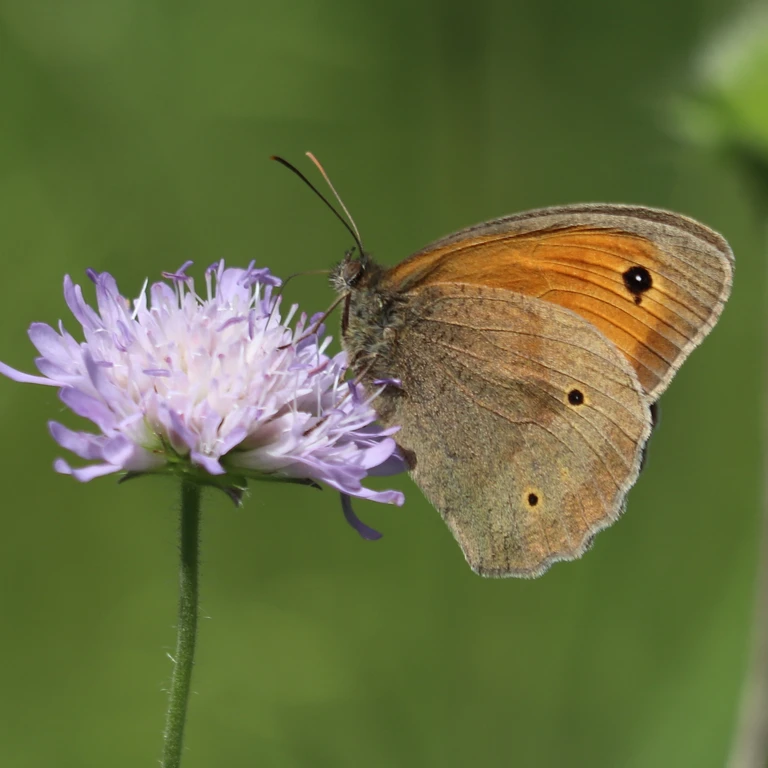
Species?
Maniola jurtina
